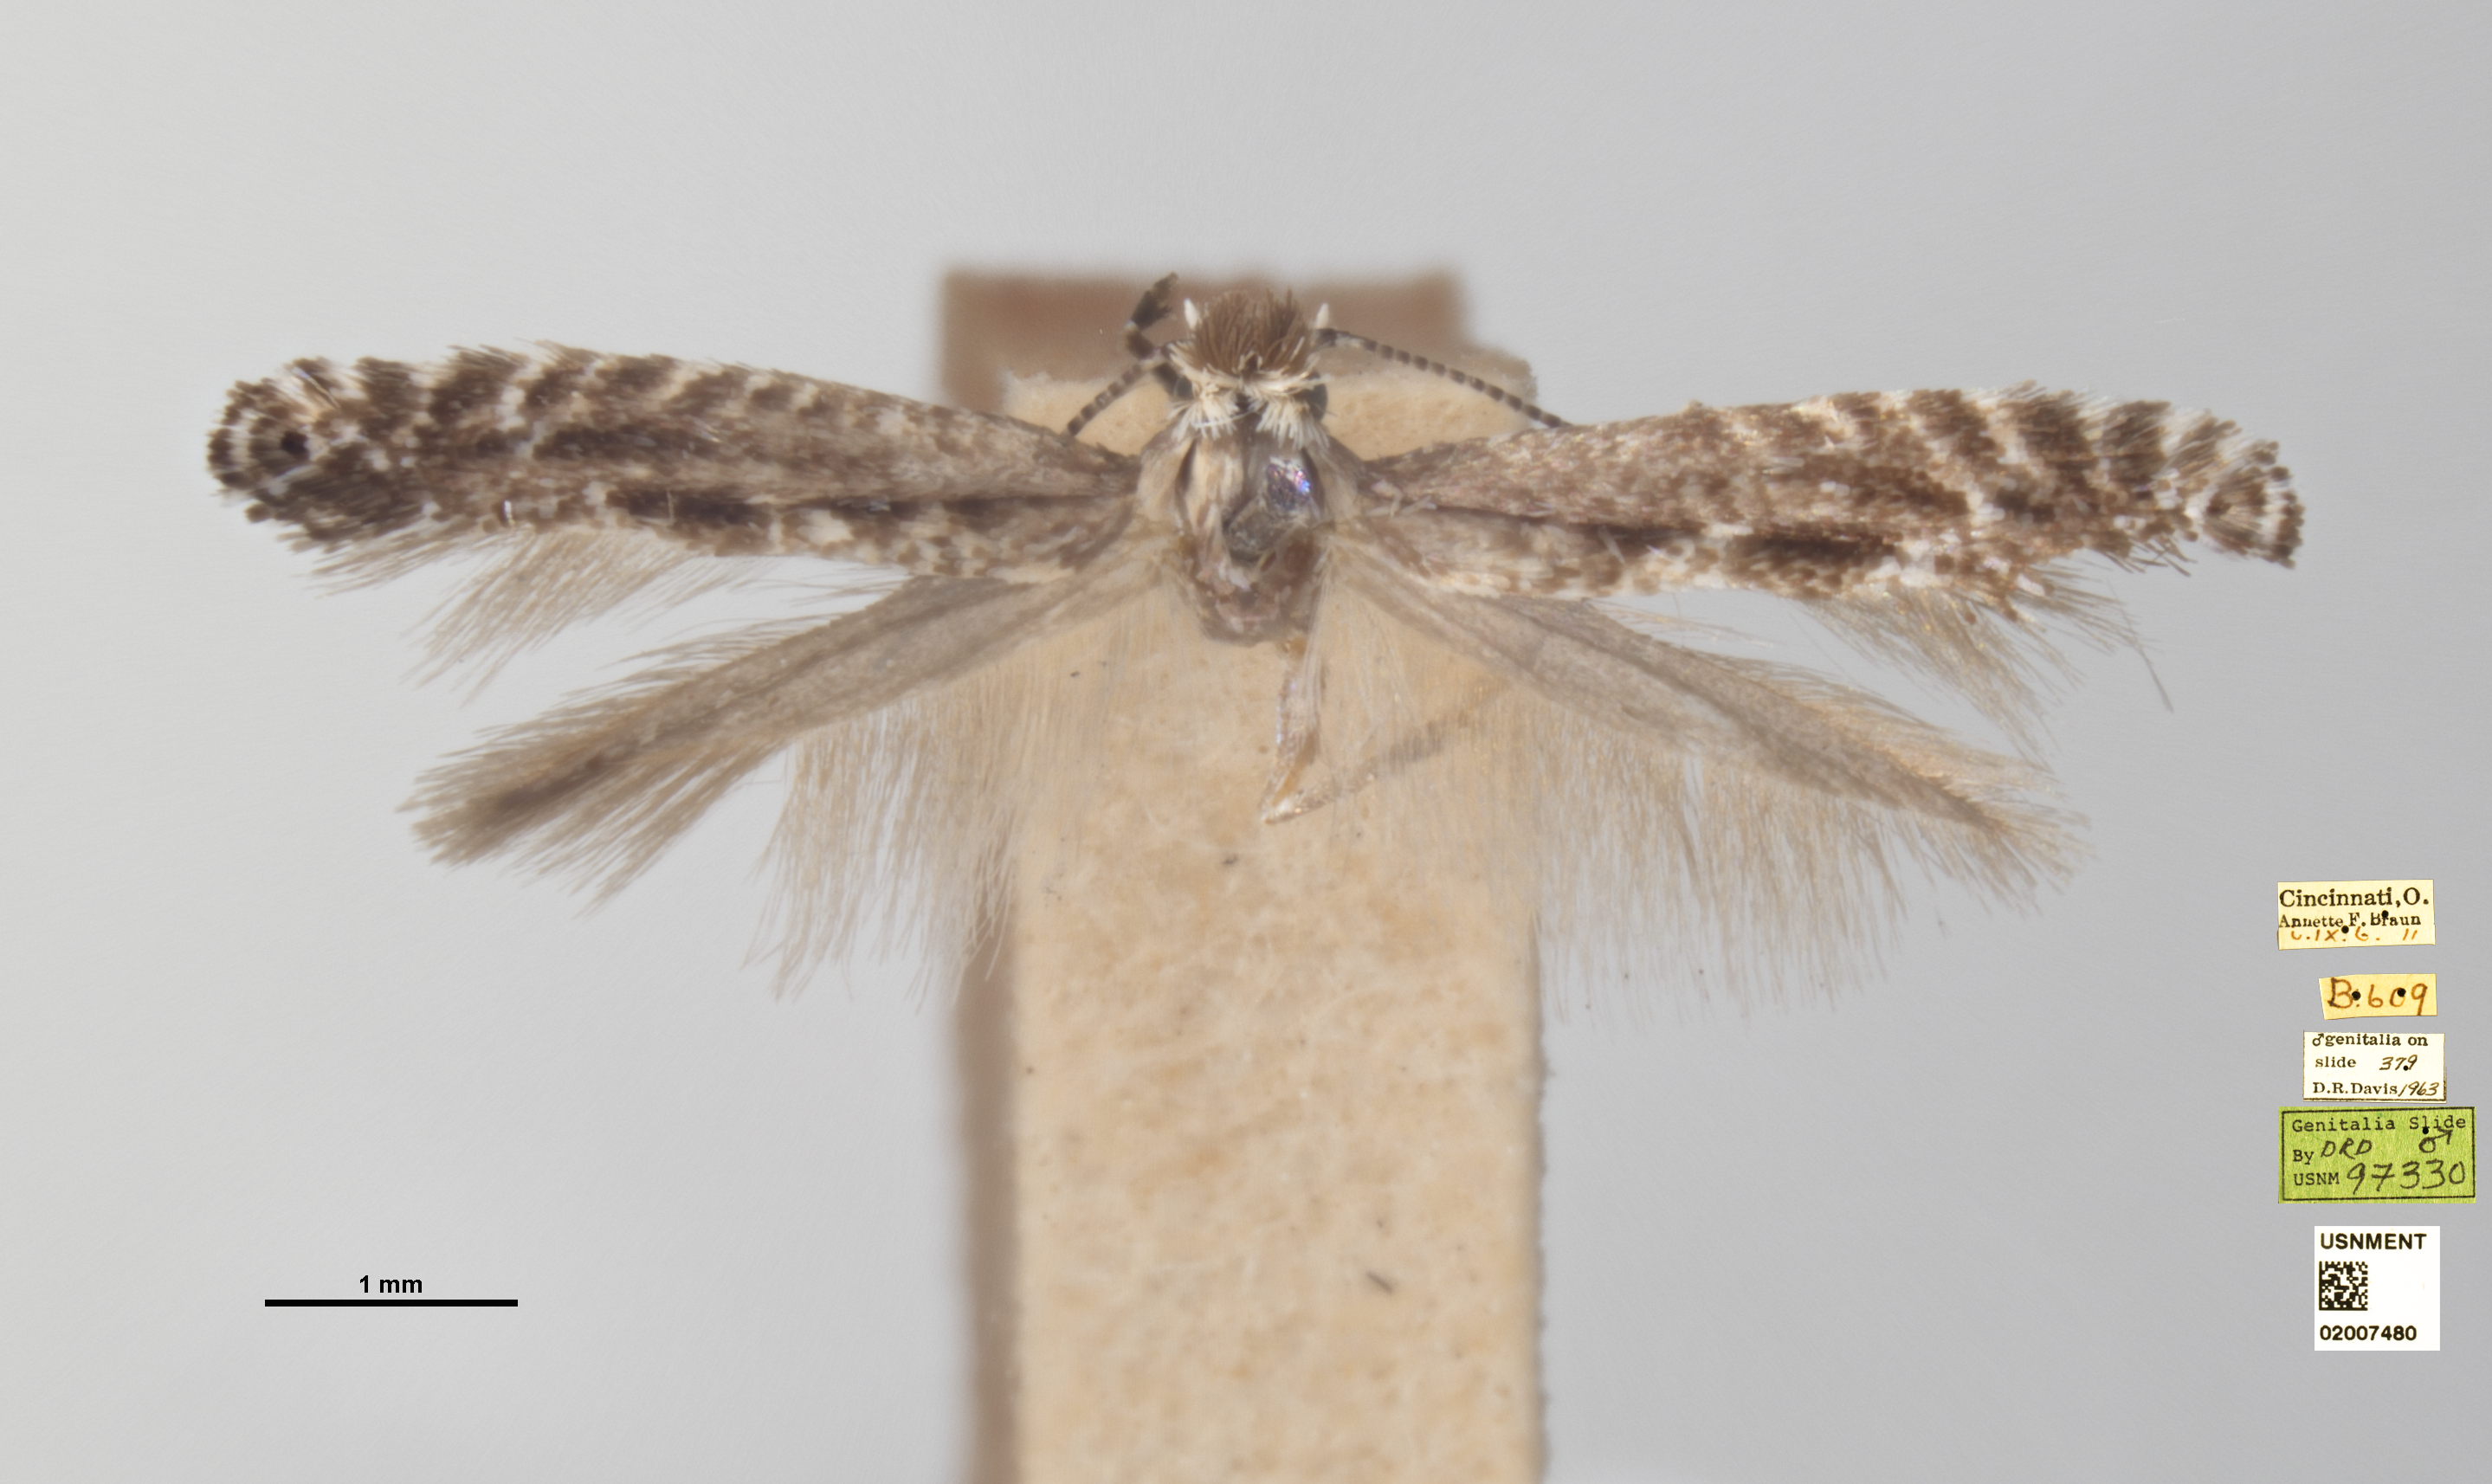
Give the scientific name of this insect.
Parornix conspicuella
